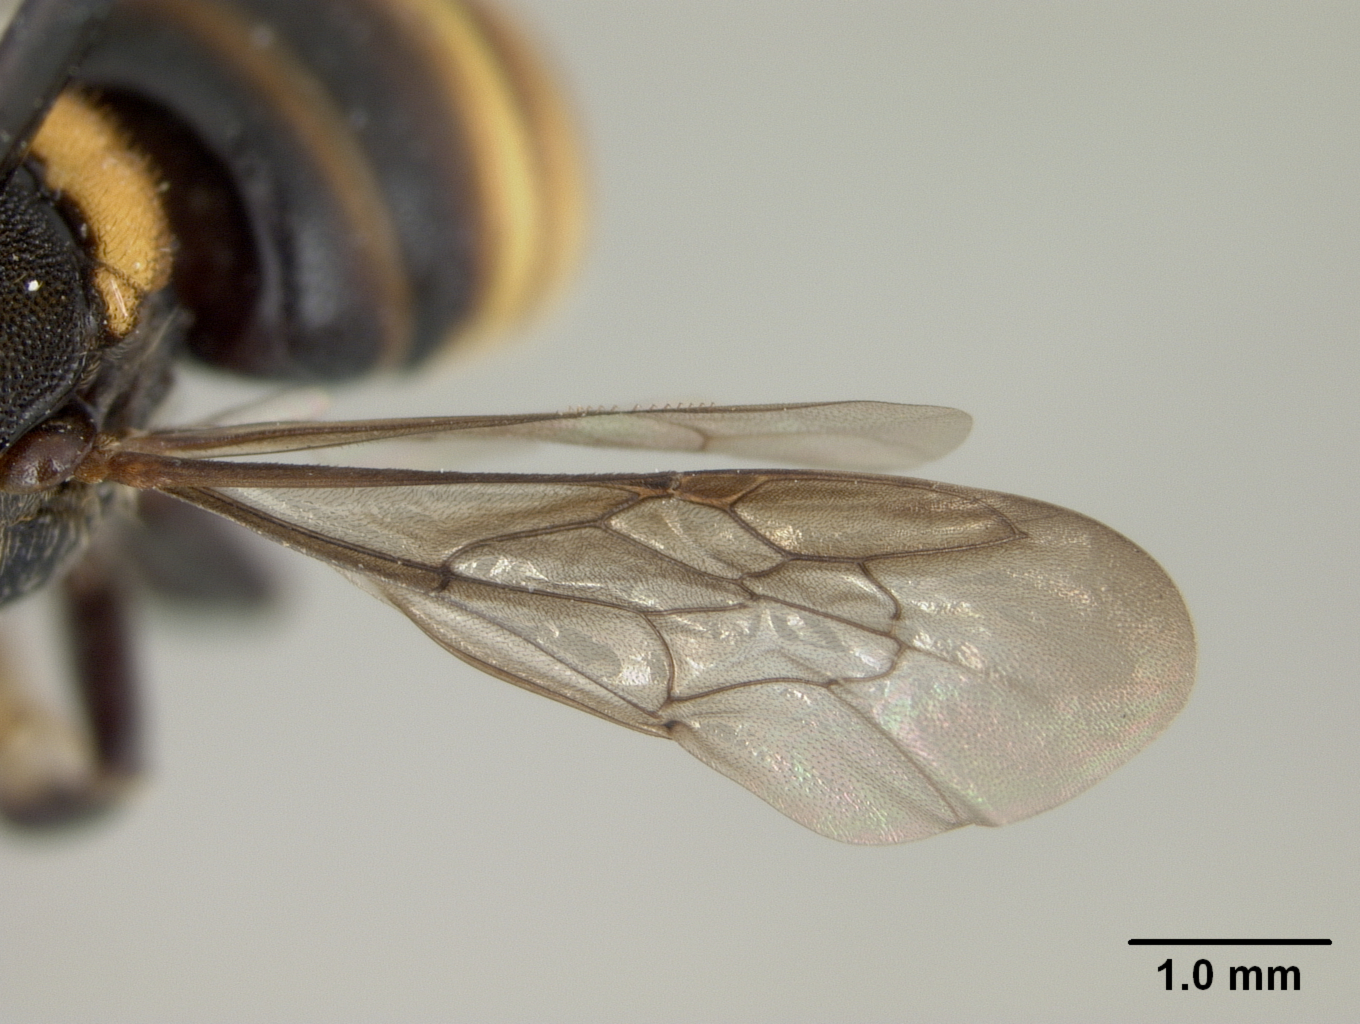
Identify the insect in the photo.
Dianthidium undecimale
